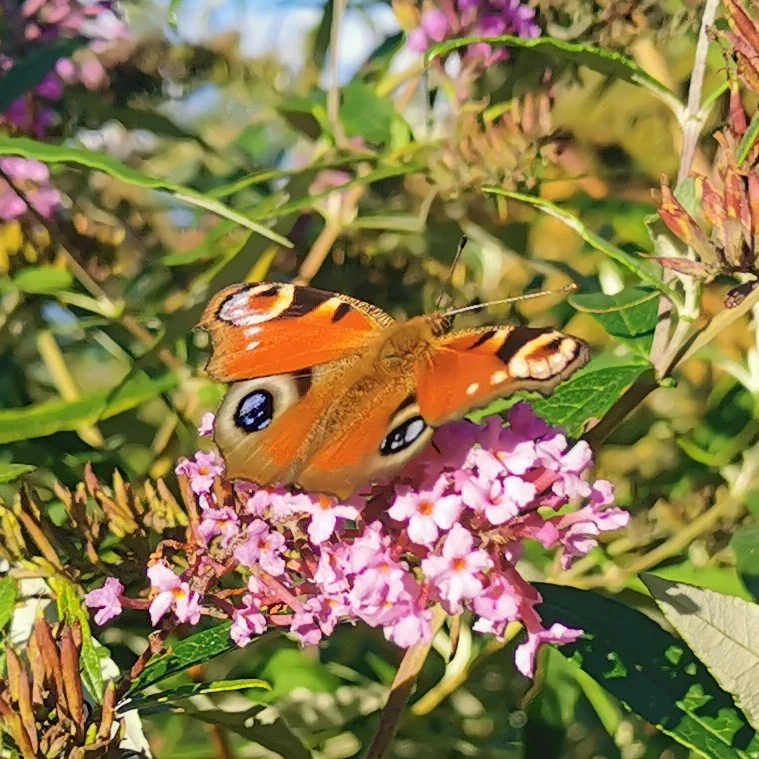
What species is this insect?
Aglais io
